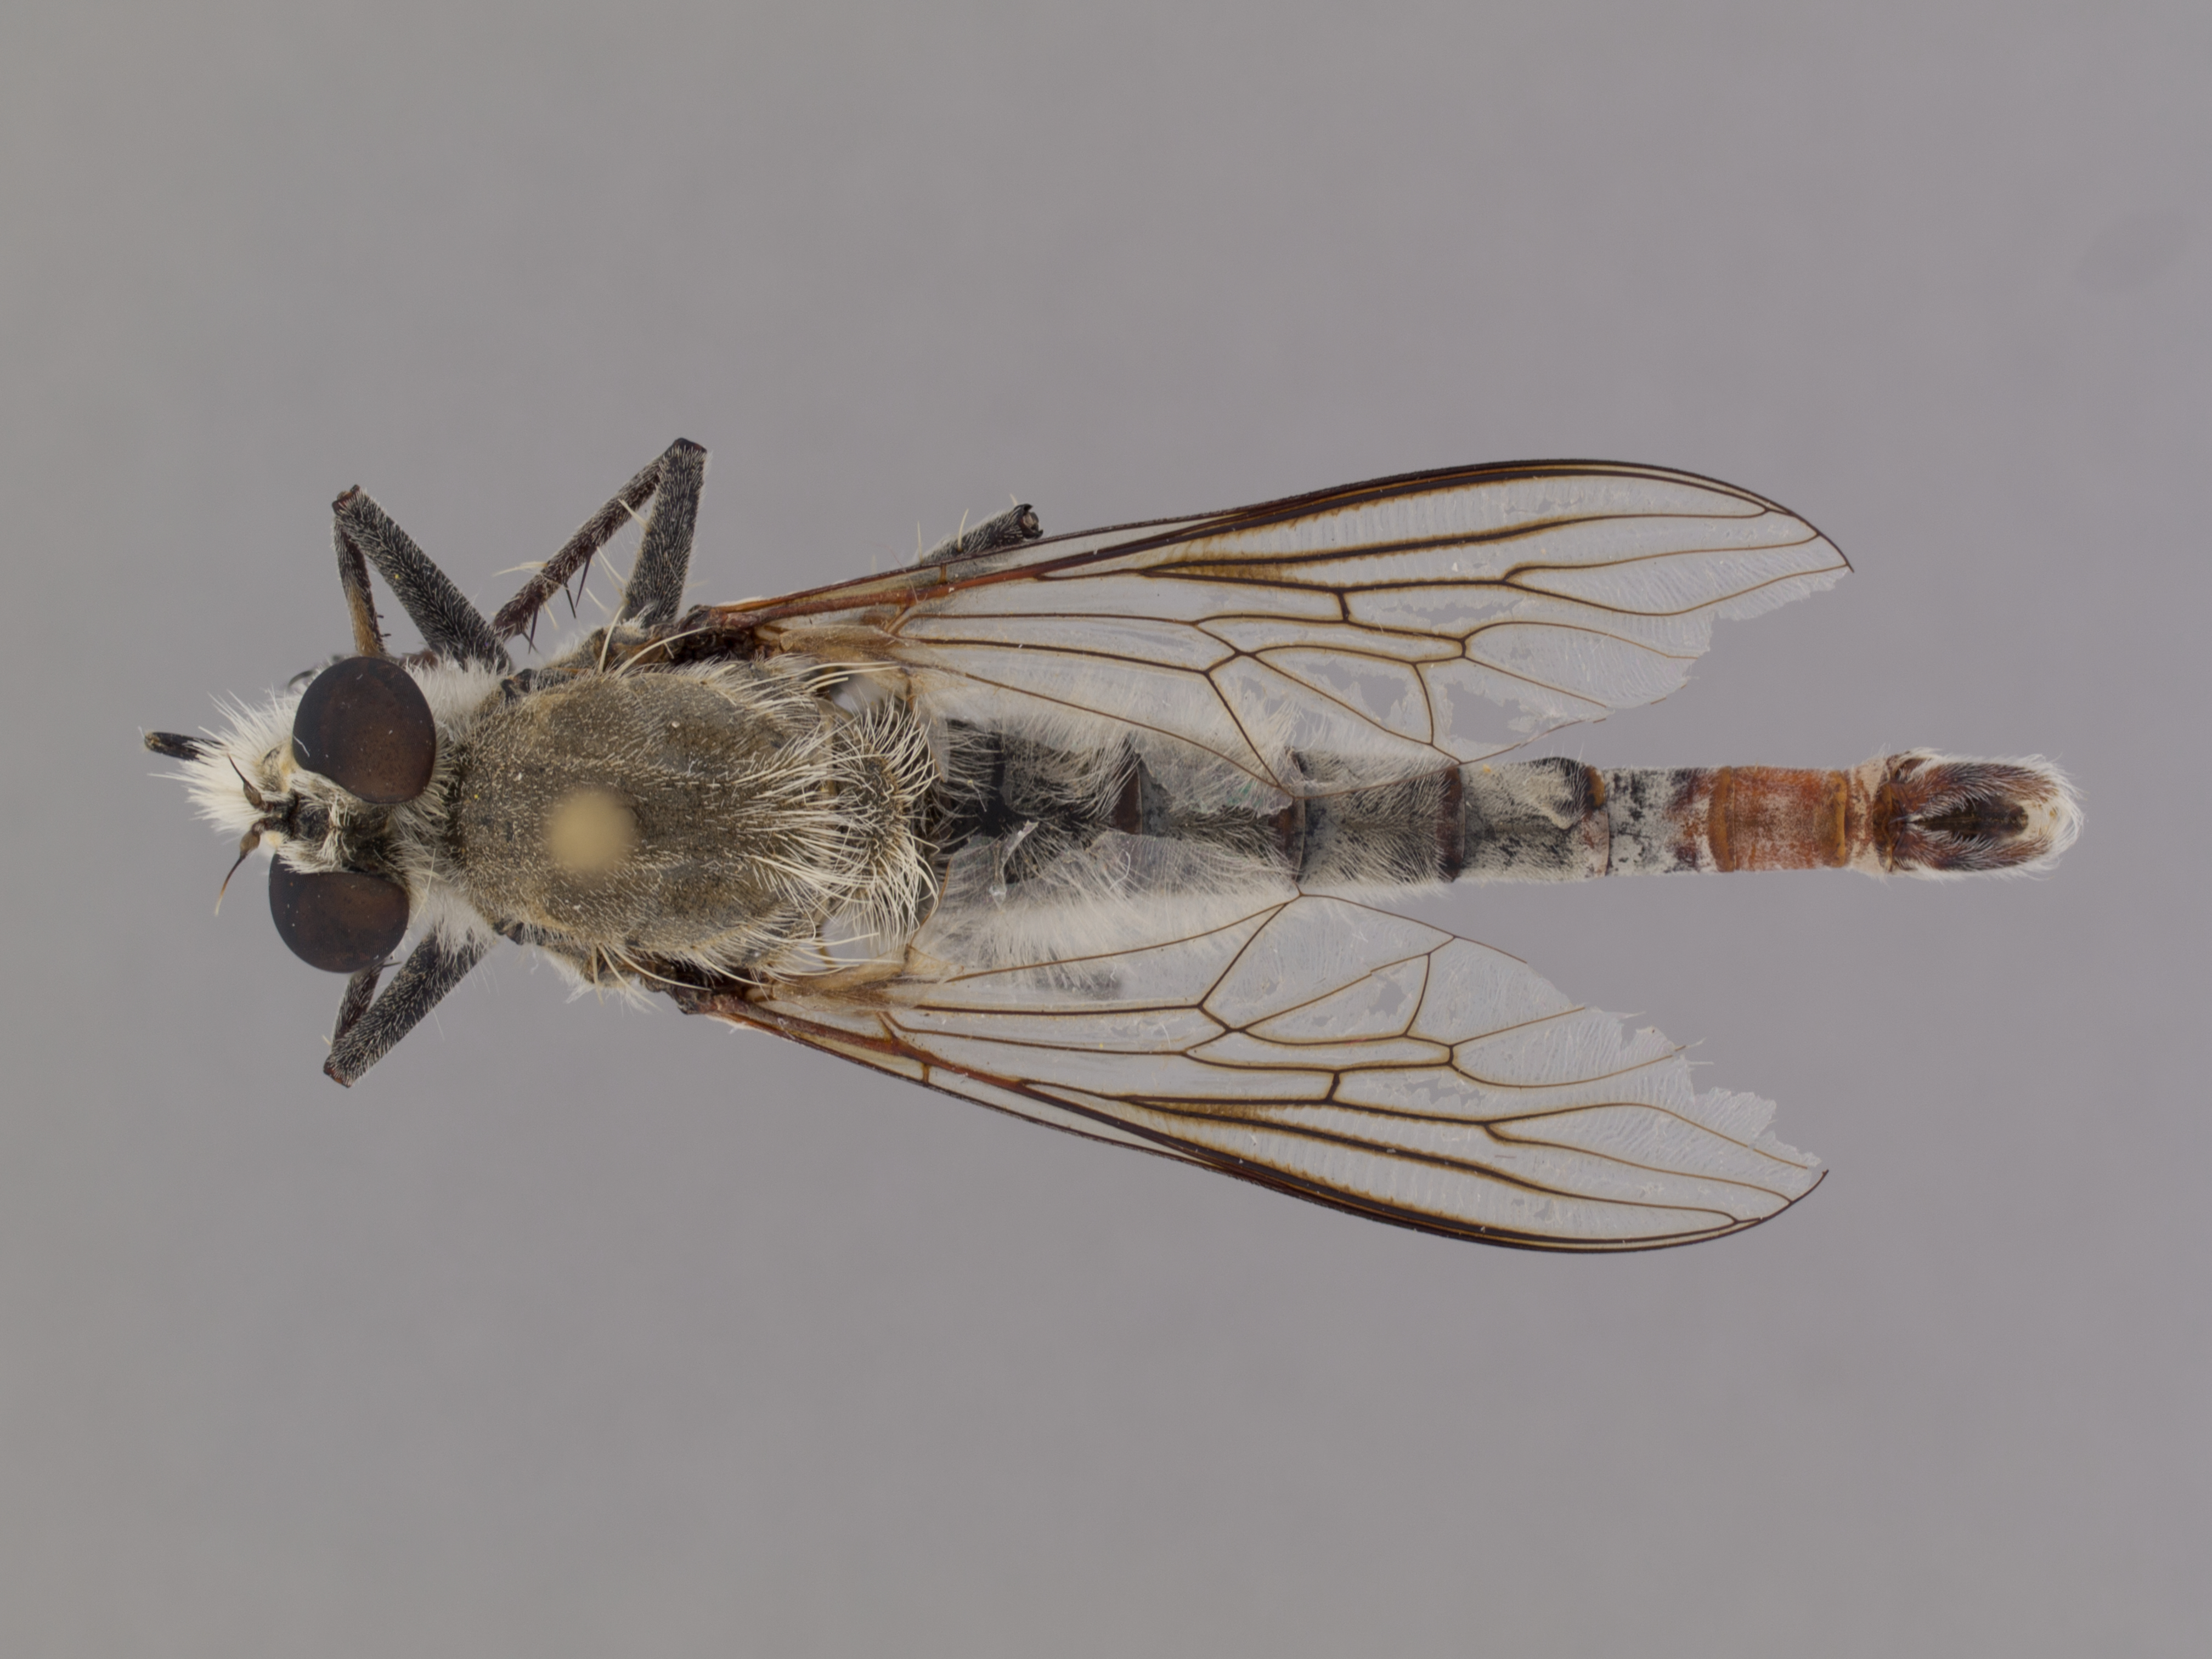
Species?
Proctacanthus coquillettii
